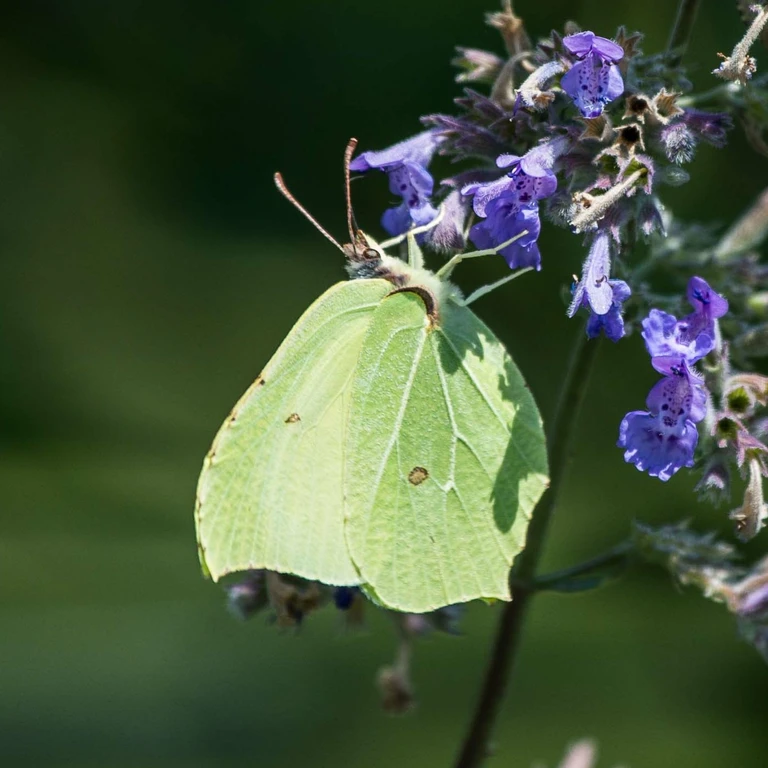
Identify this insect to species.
Gonepteryx rhamni
